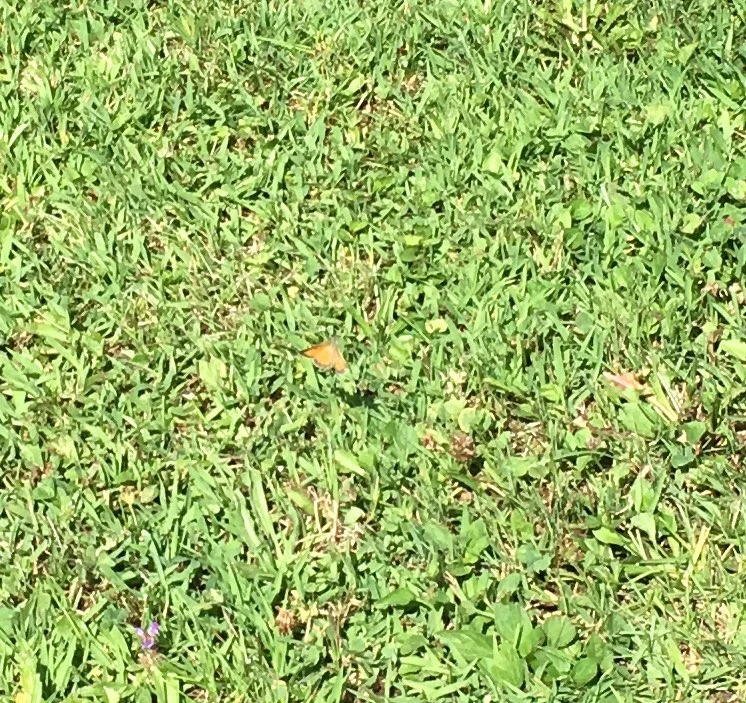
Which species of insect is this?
Coenonympha pamphilus
